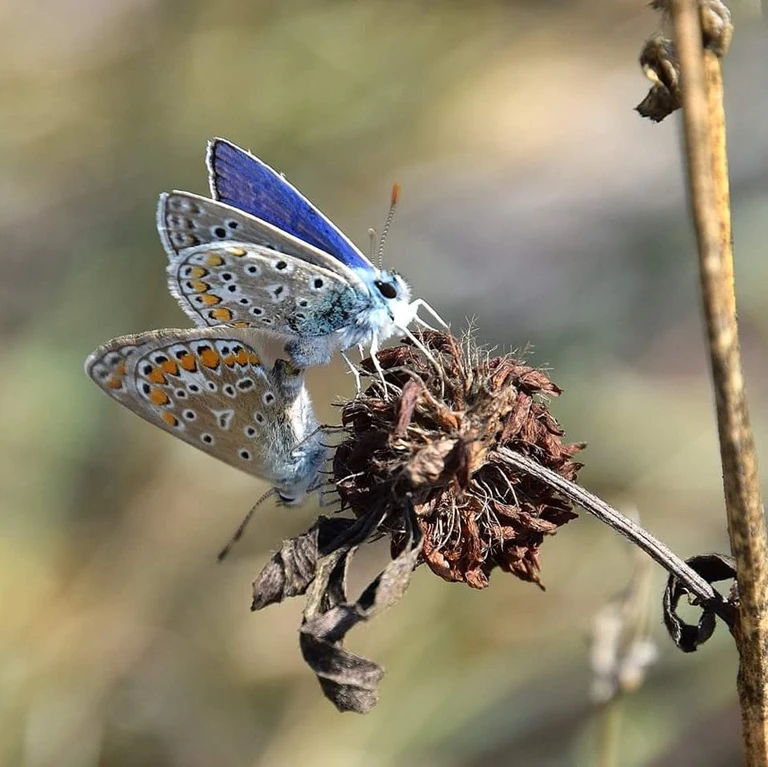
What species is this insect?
Polyommatus icarus
